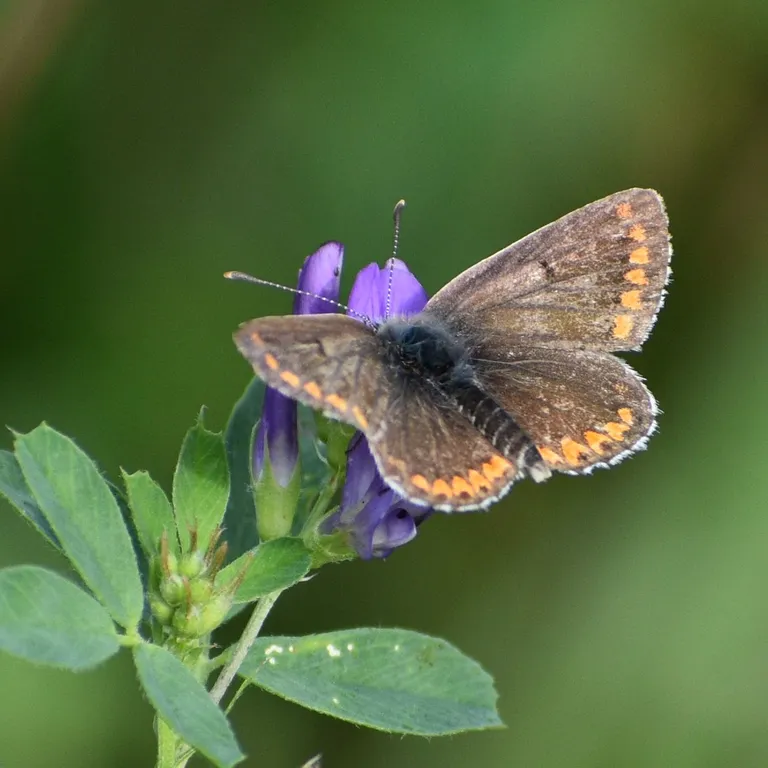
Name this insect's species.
Aricia agestis/artaxerxes
